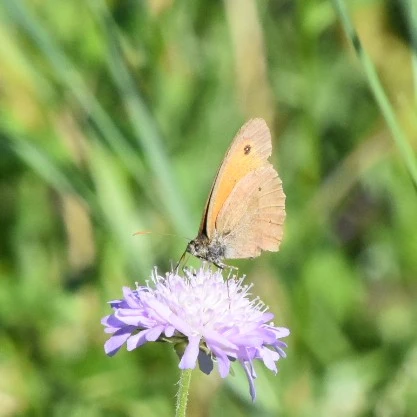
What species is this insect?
Maniola jurtina
